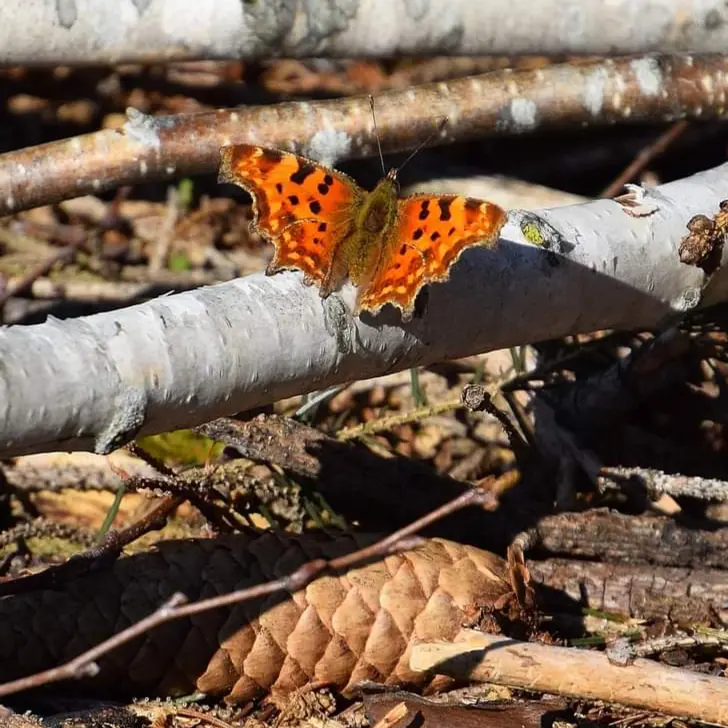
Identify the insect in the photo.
Polygonia c-album
